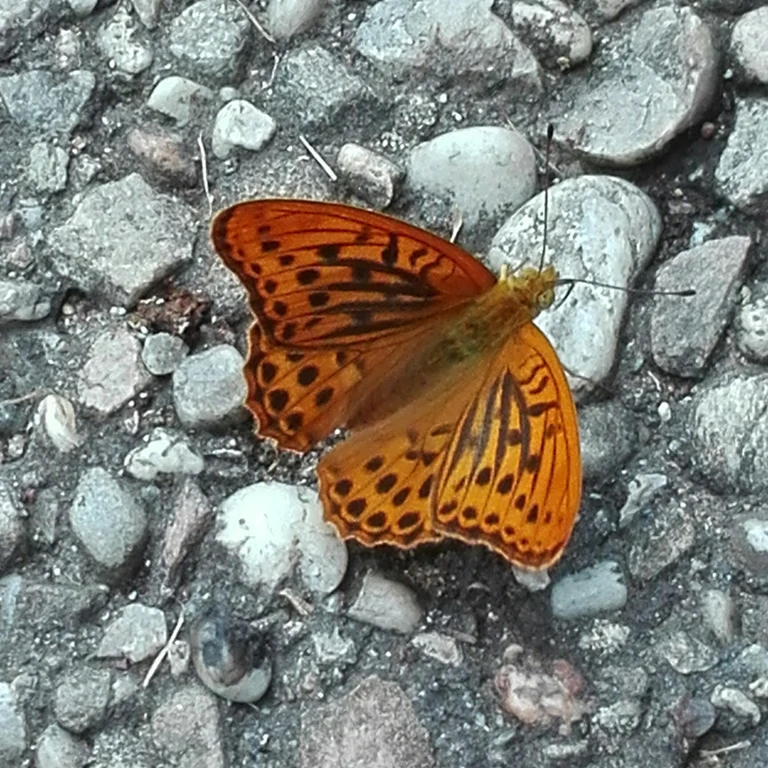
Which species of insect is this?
Argynnis paphia
